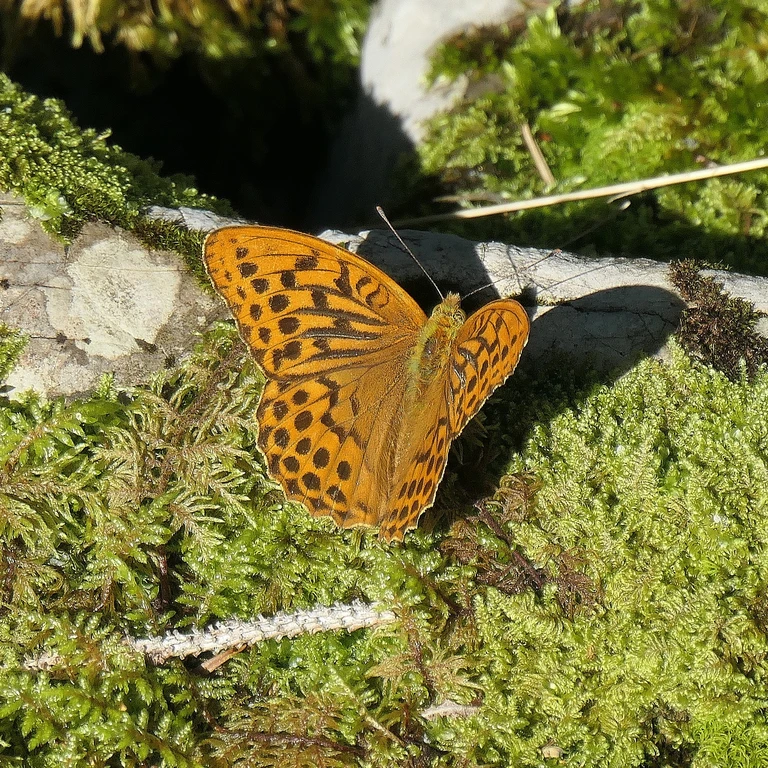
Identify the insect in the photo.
Argynnis paphia
